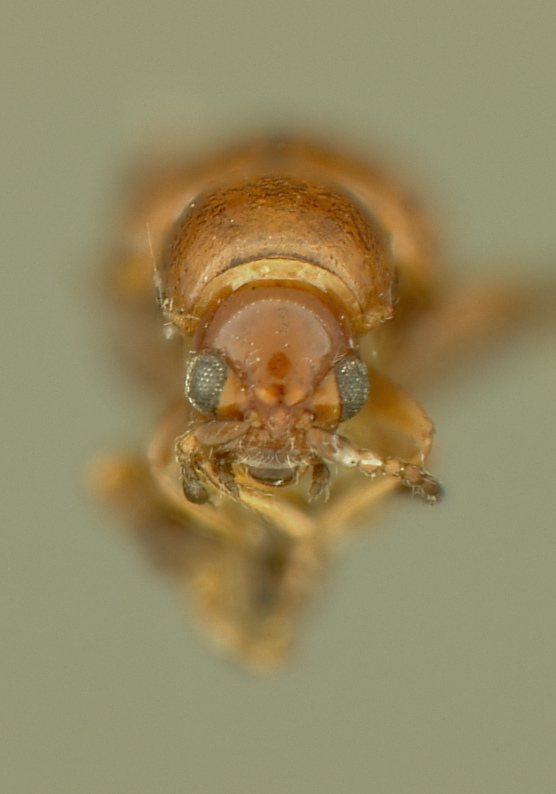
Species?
Aphthona lepta (also Longitarsus lepta)
